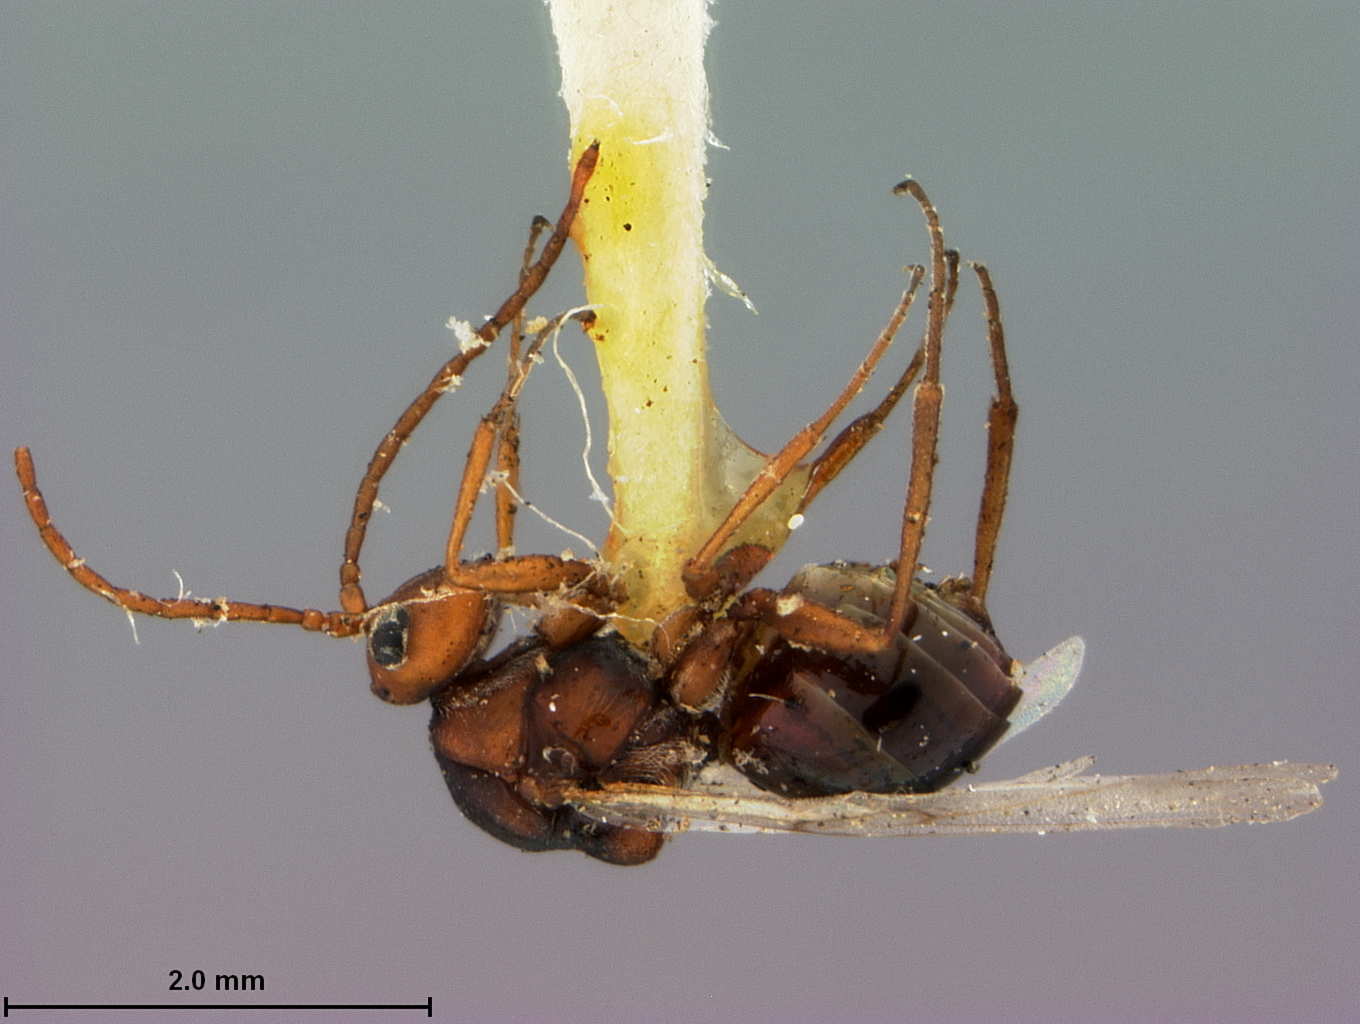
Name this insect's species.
Asclepiadiphila stephanotidis
